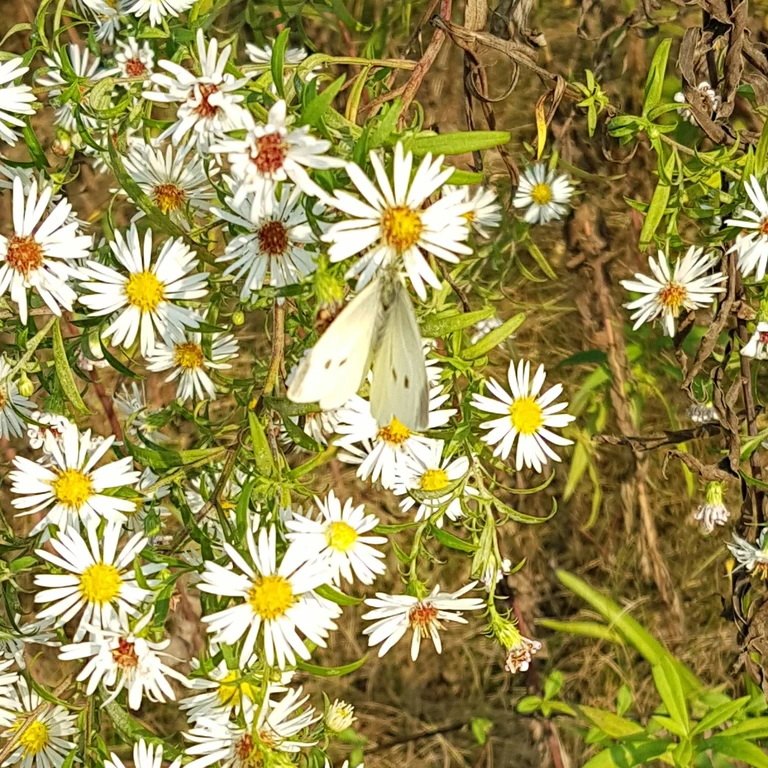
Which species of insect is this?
Pieris rapae
